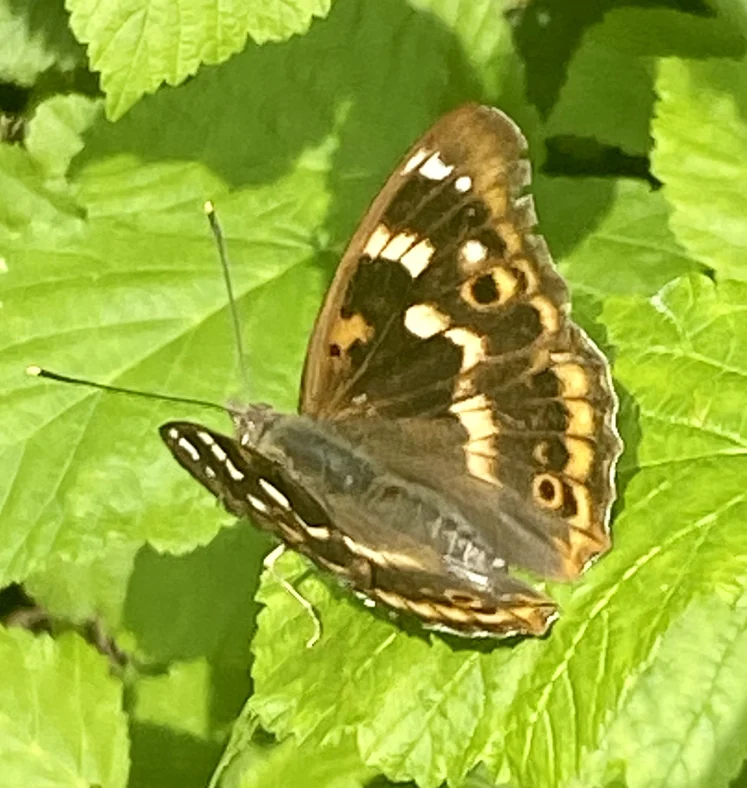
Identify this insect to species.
Apatura ilia
